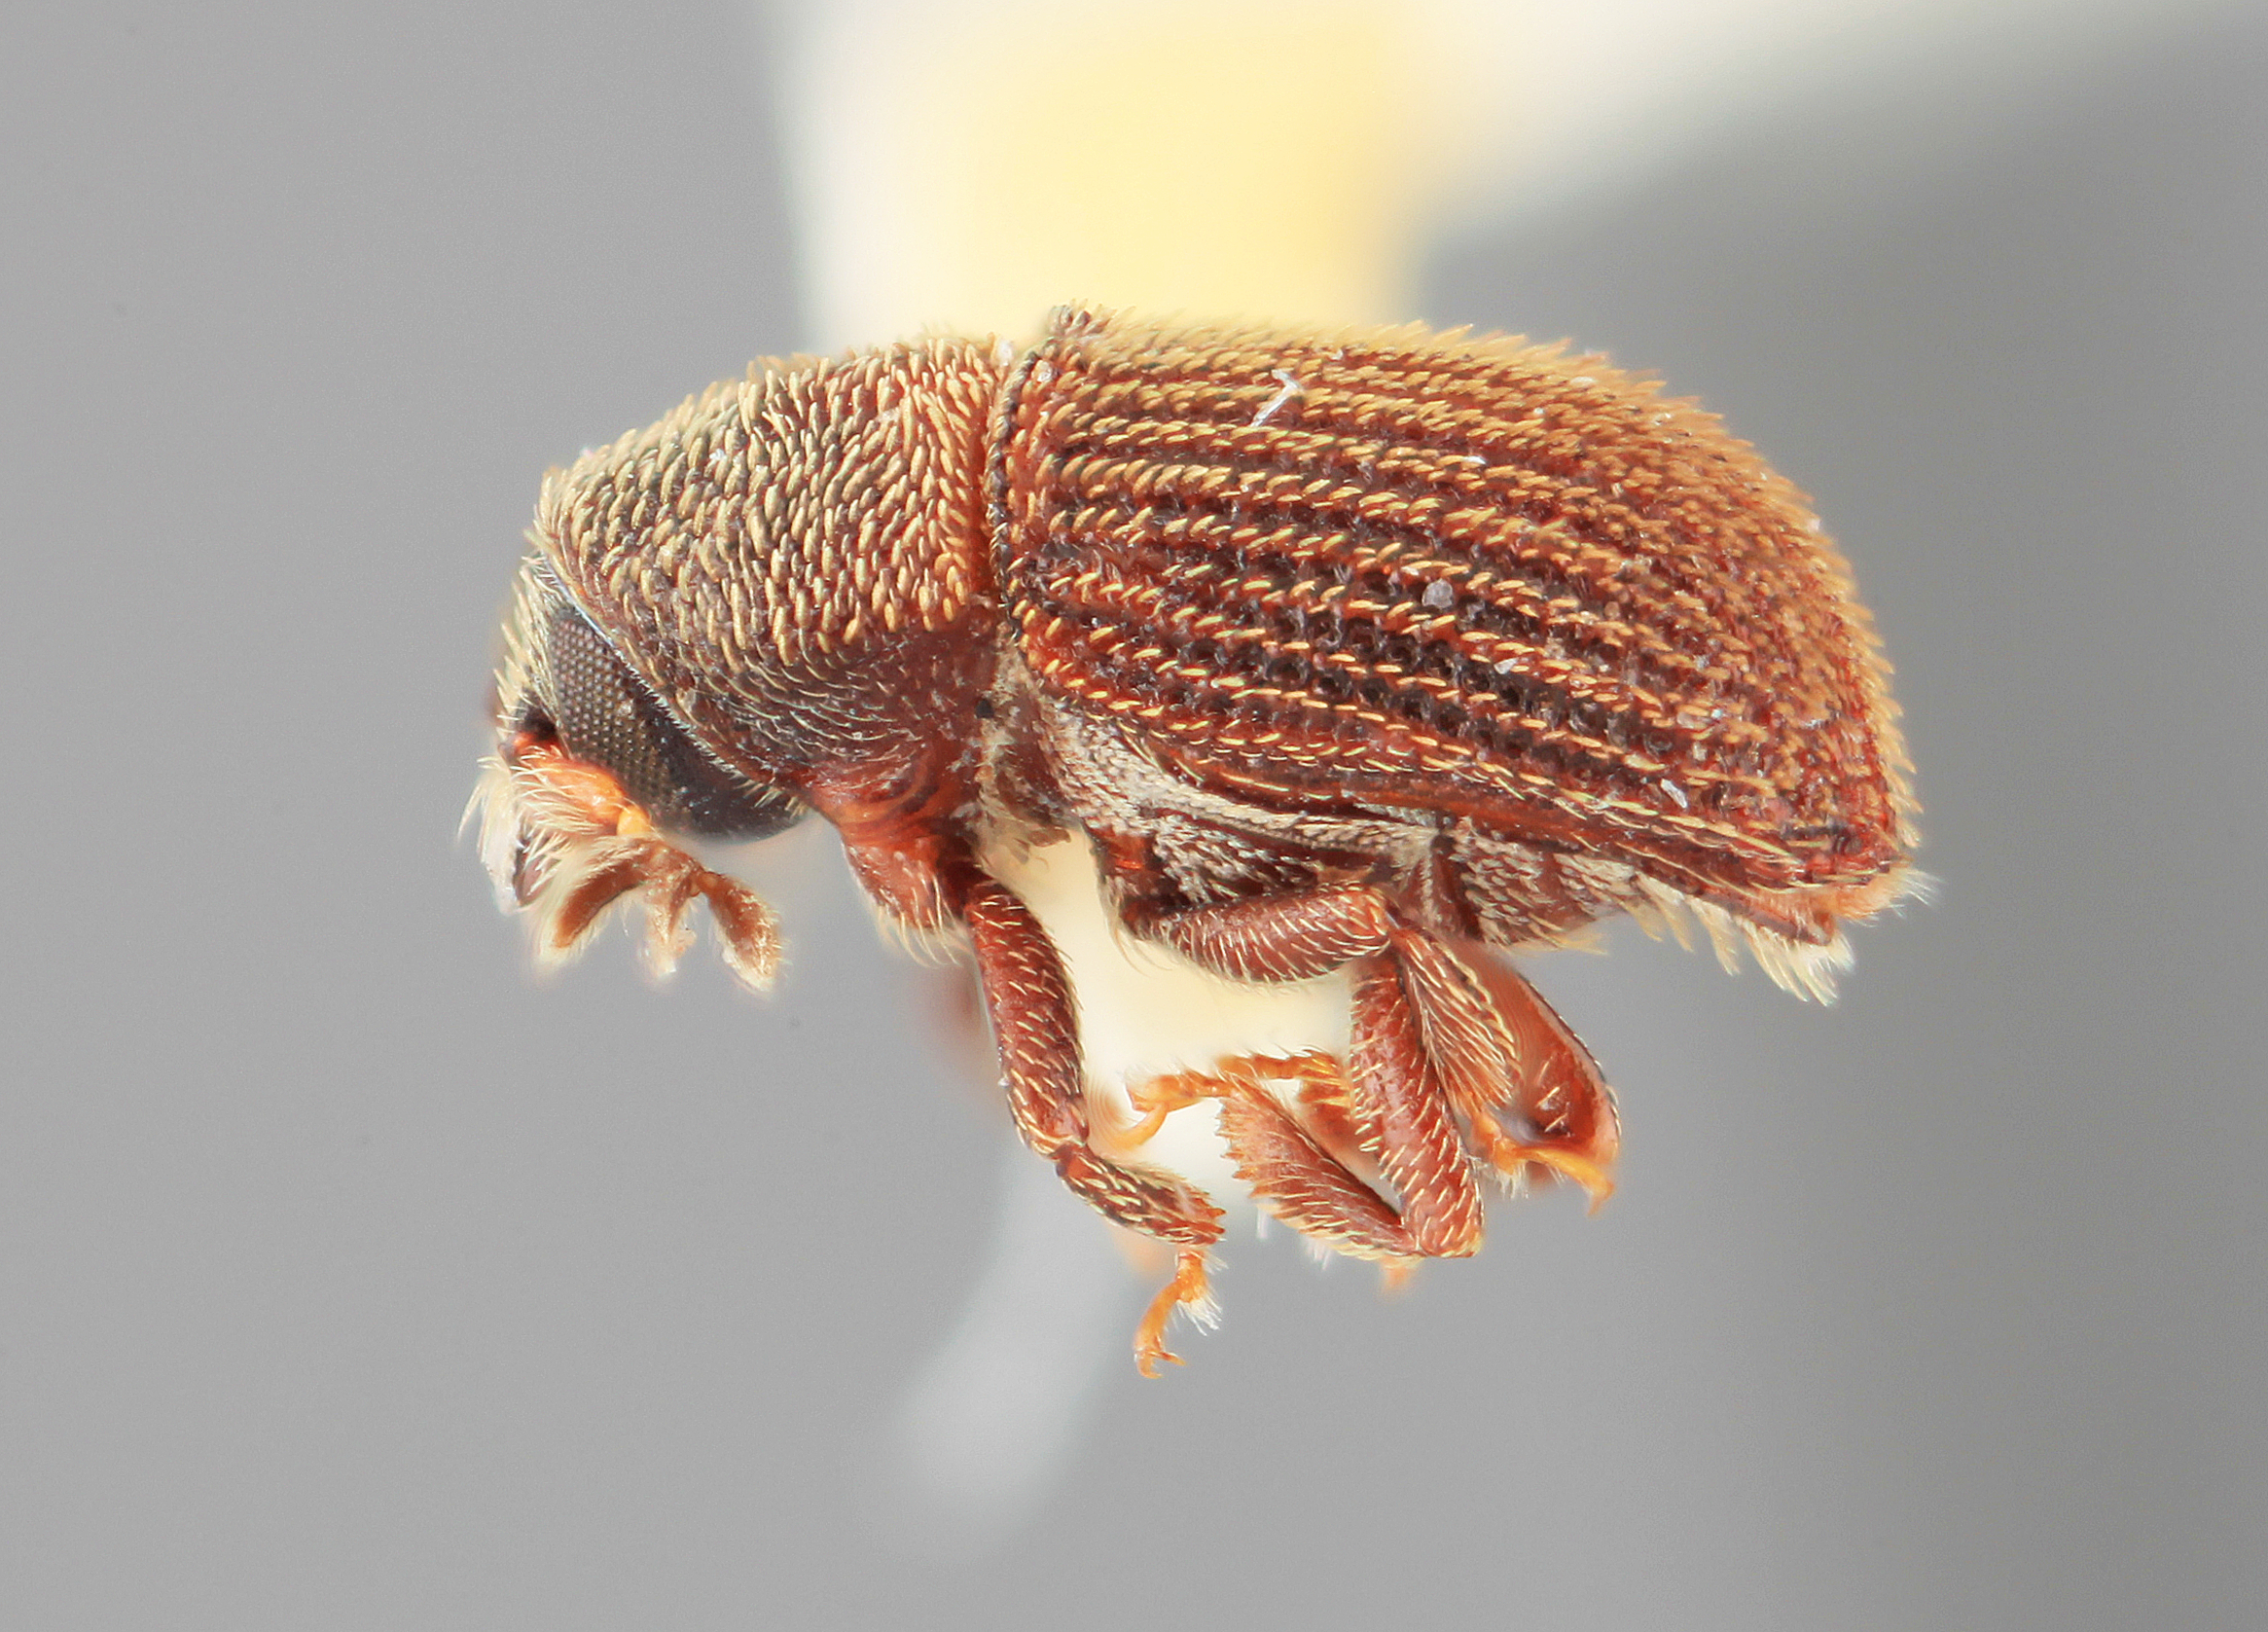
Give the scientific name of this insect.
Phloeotribus hystrix
